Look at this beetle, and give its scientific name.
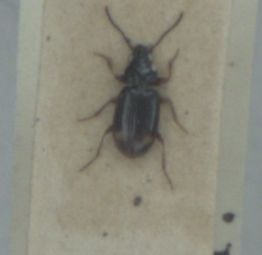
Bembidion guttula
